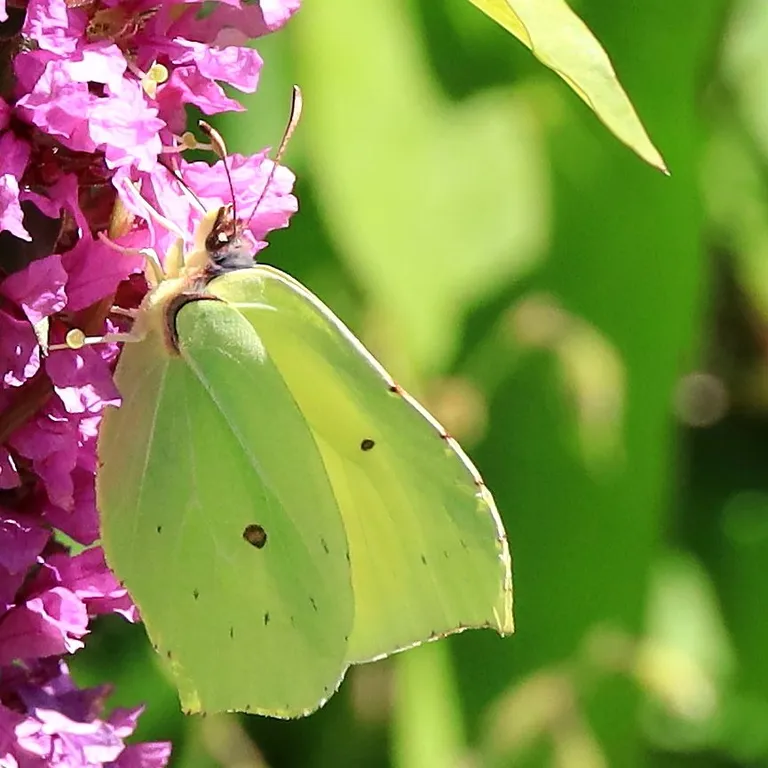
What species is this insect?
Gonepteryx rhamni
